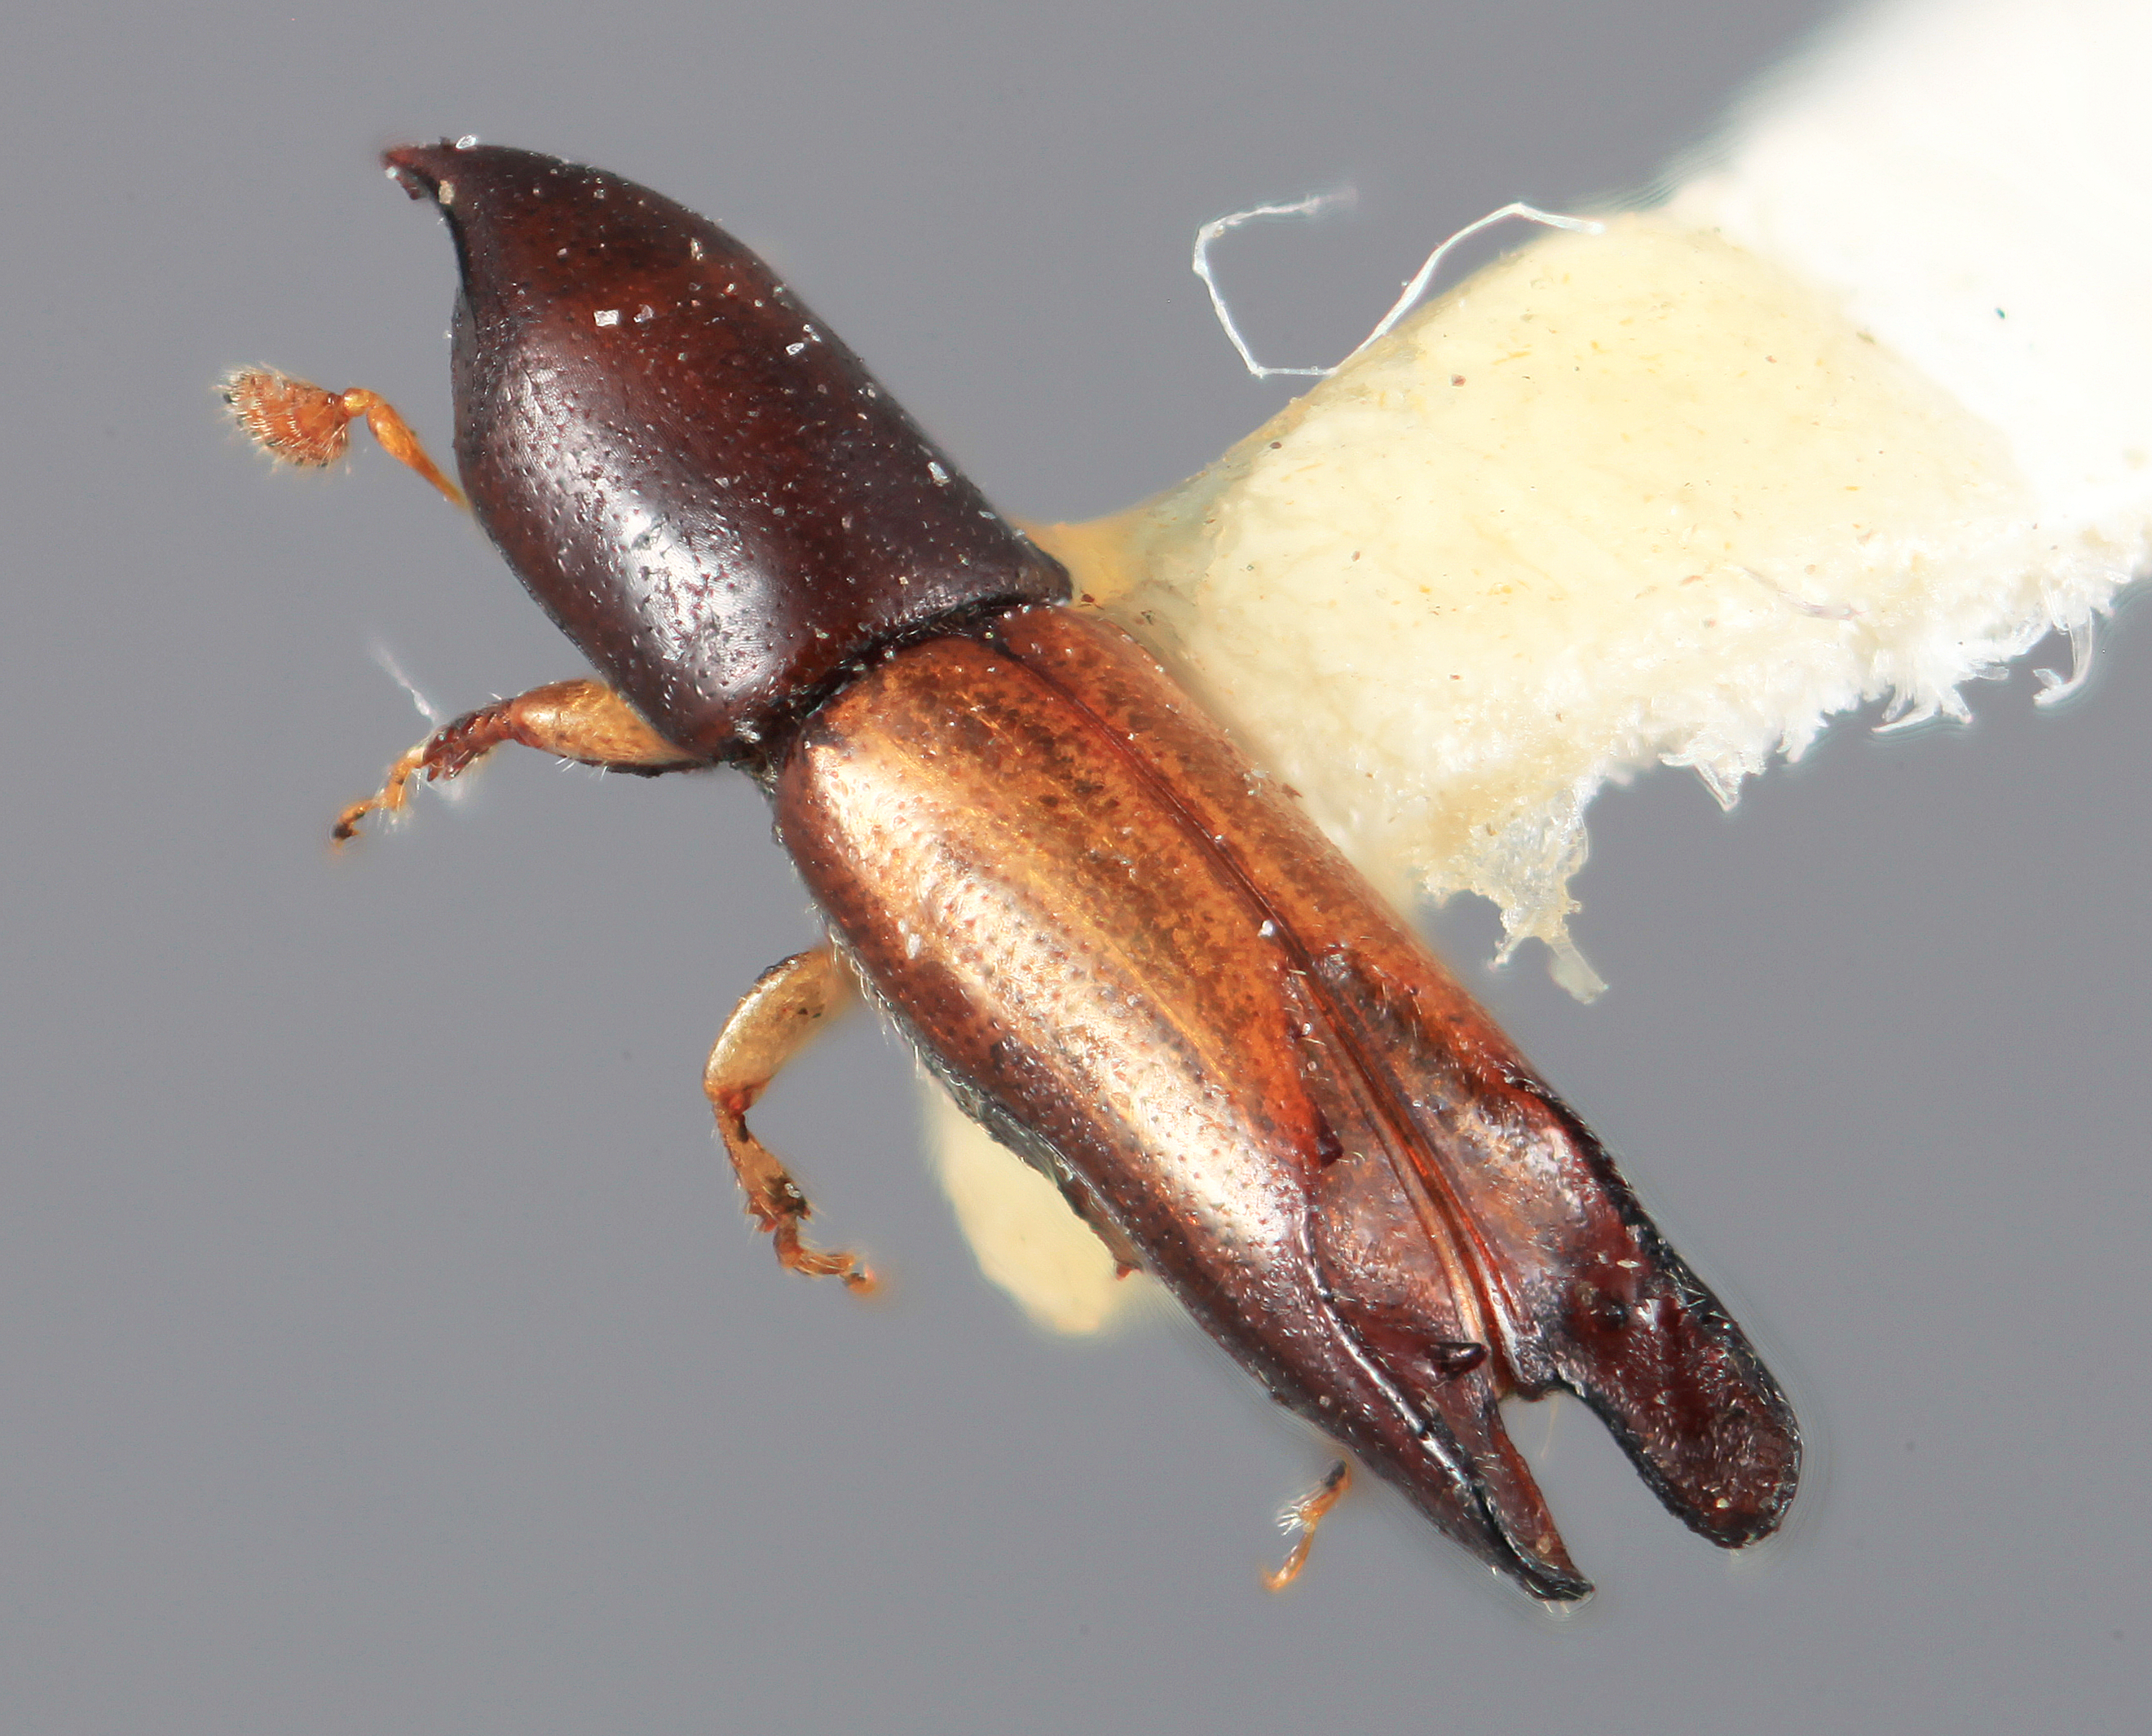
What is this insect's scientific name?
Amphicranus mucronatus
